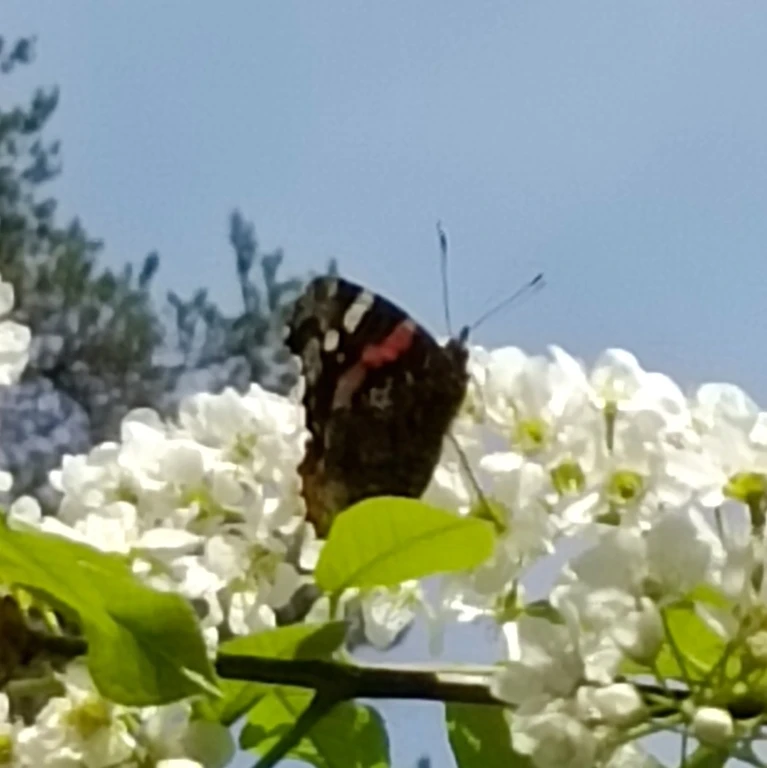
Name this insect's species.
Vanessa atalanta
